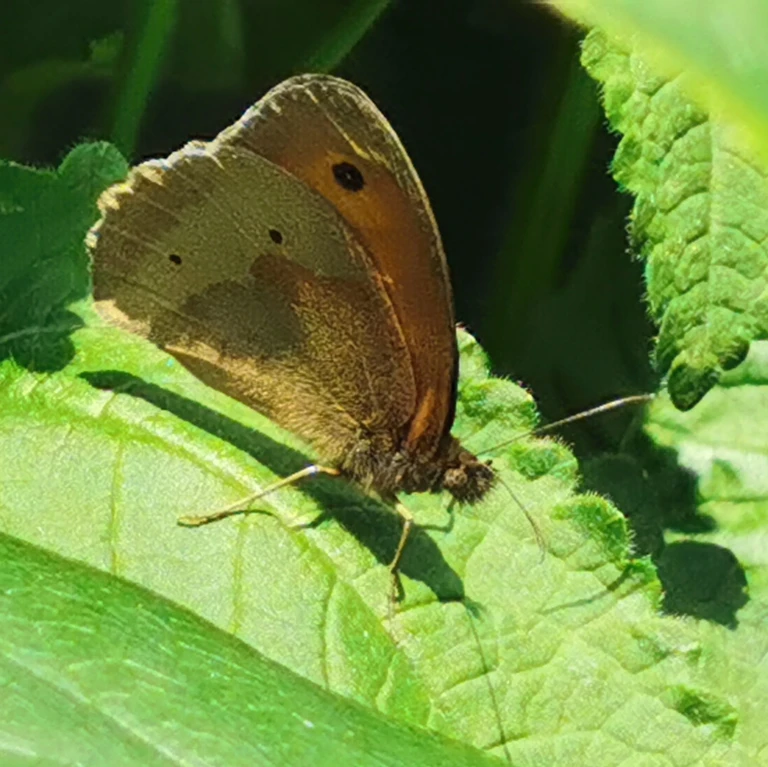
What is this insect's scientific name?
Maniola jurtina
